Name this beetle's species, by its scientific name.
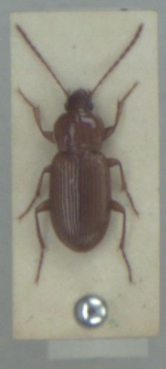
Pedius longicollis
